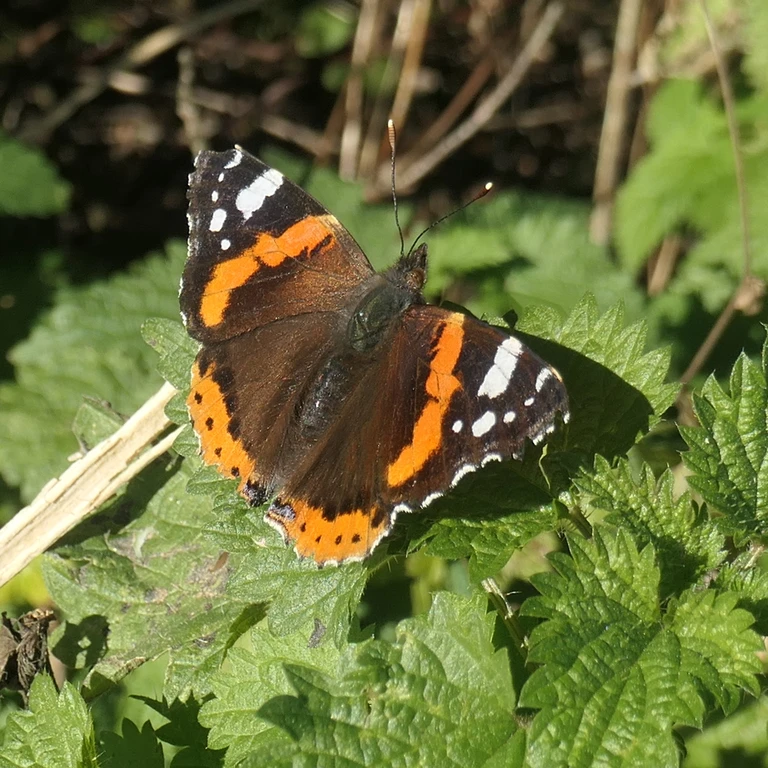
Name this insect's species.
Vanessa atalanta
